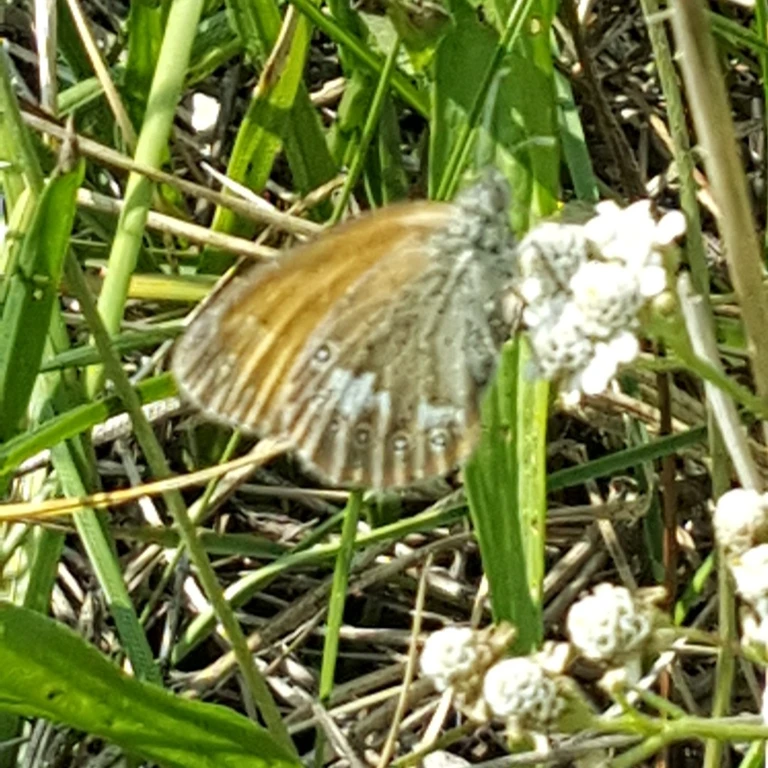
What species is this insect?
Coenonympha glycerion (also Coenonympha iphis)
